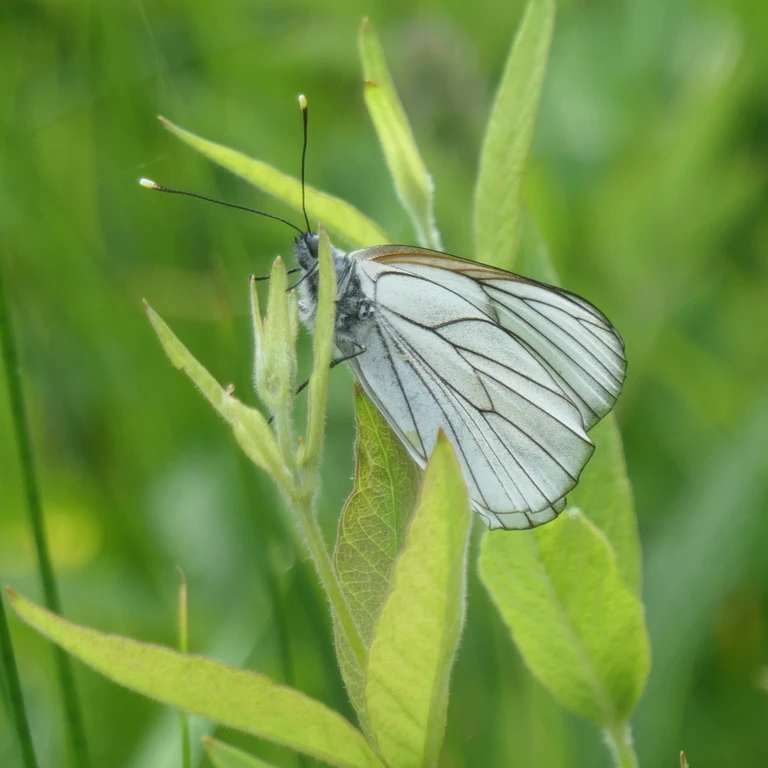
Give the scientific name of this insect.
Aporia crataegi
